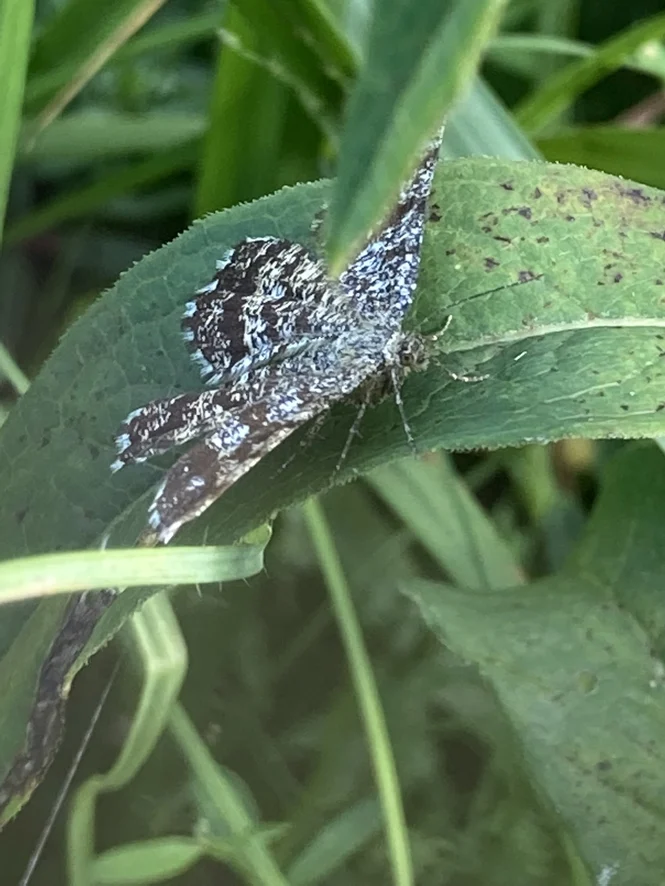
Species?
Ematurga atomaria
